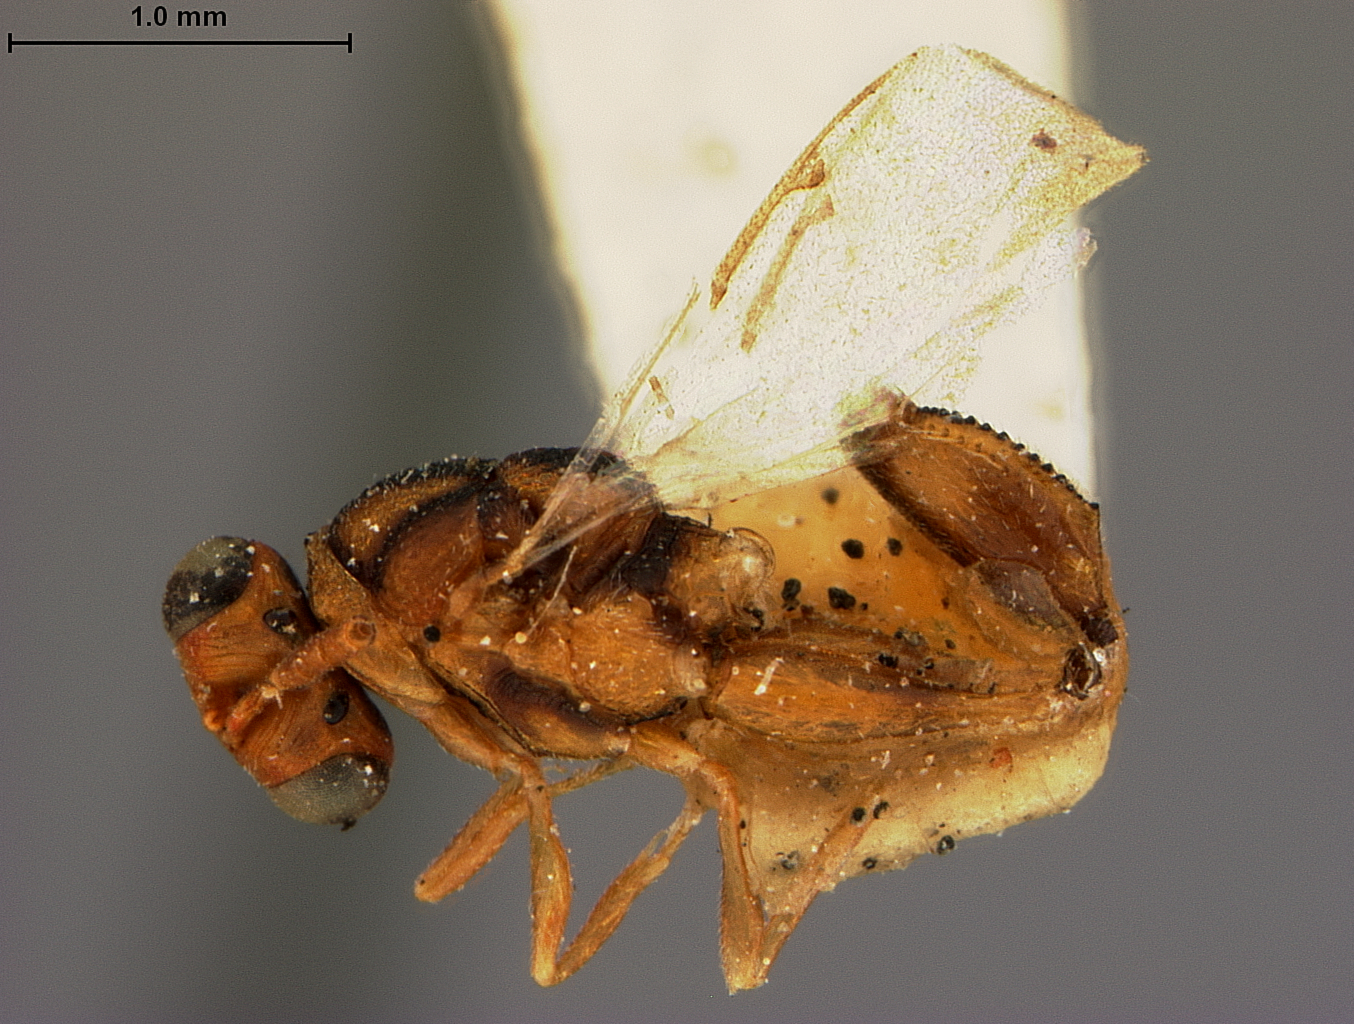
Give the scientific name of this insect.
Smicra longipetiola
